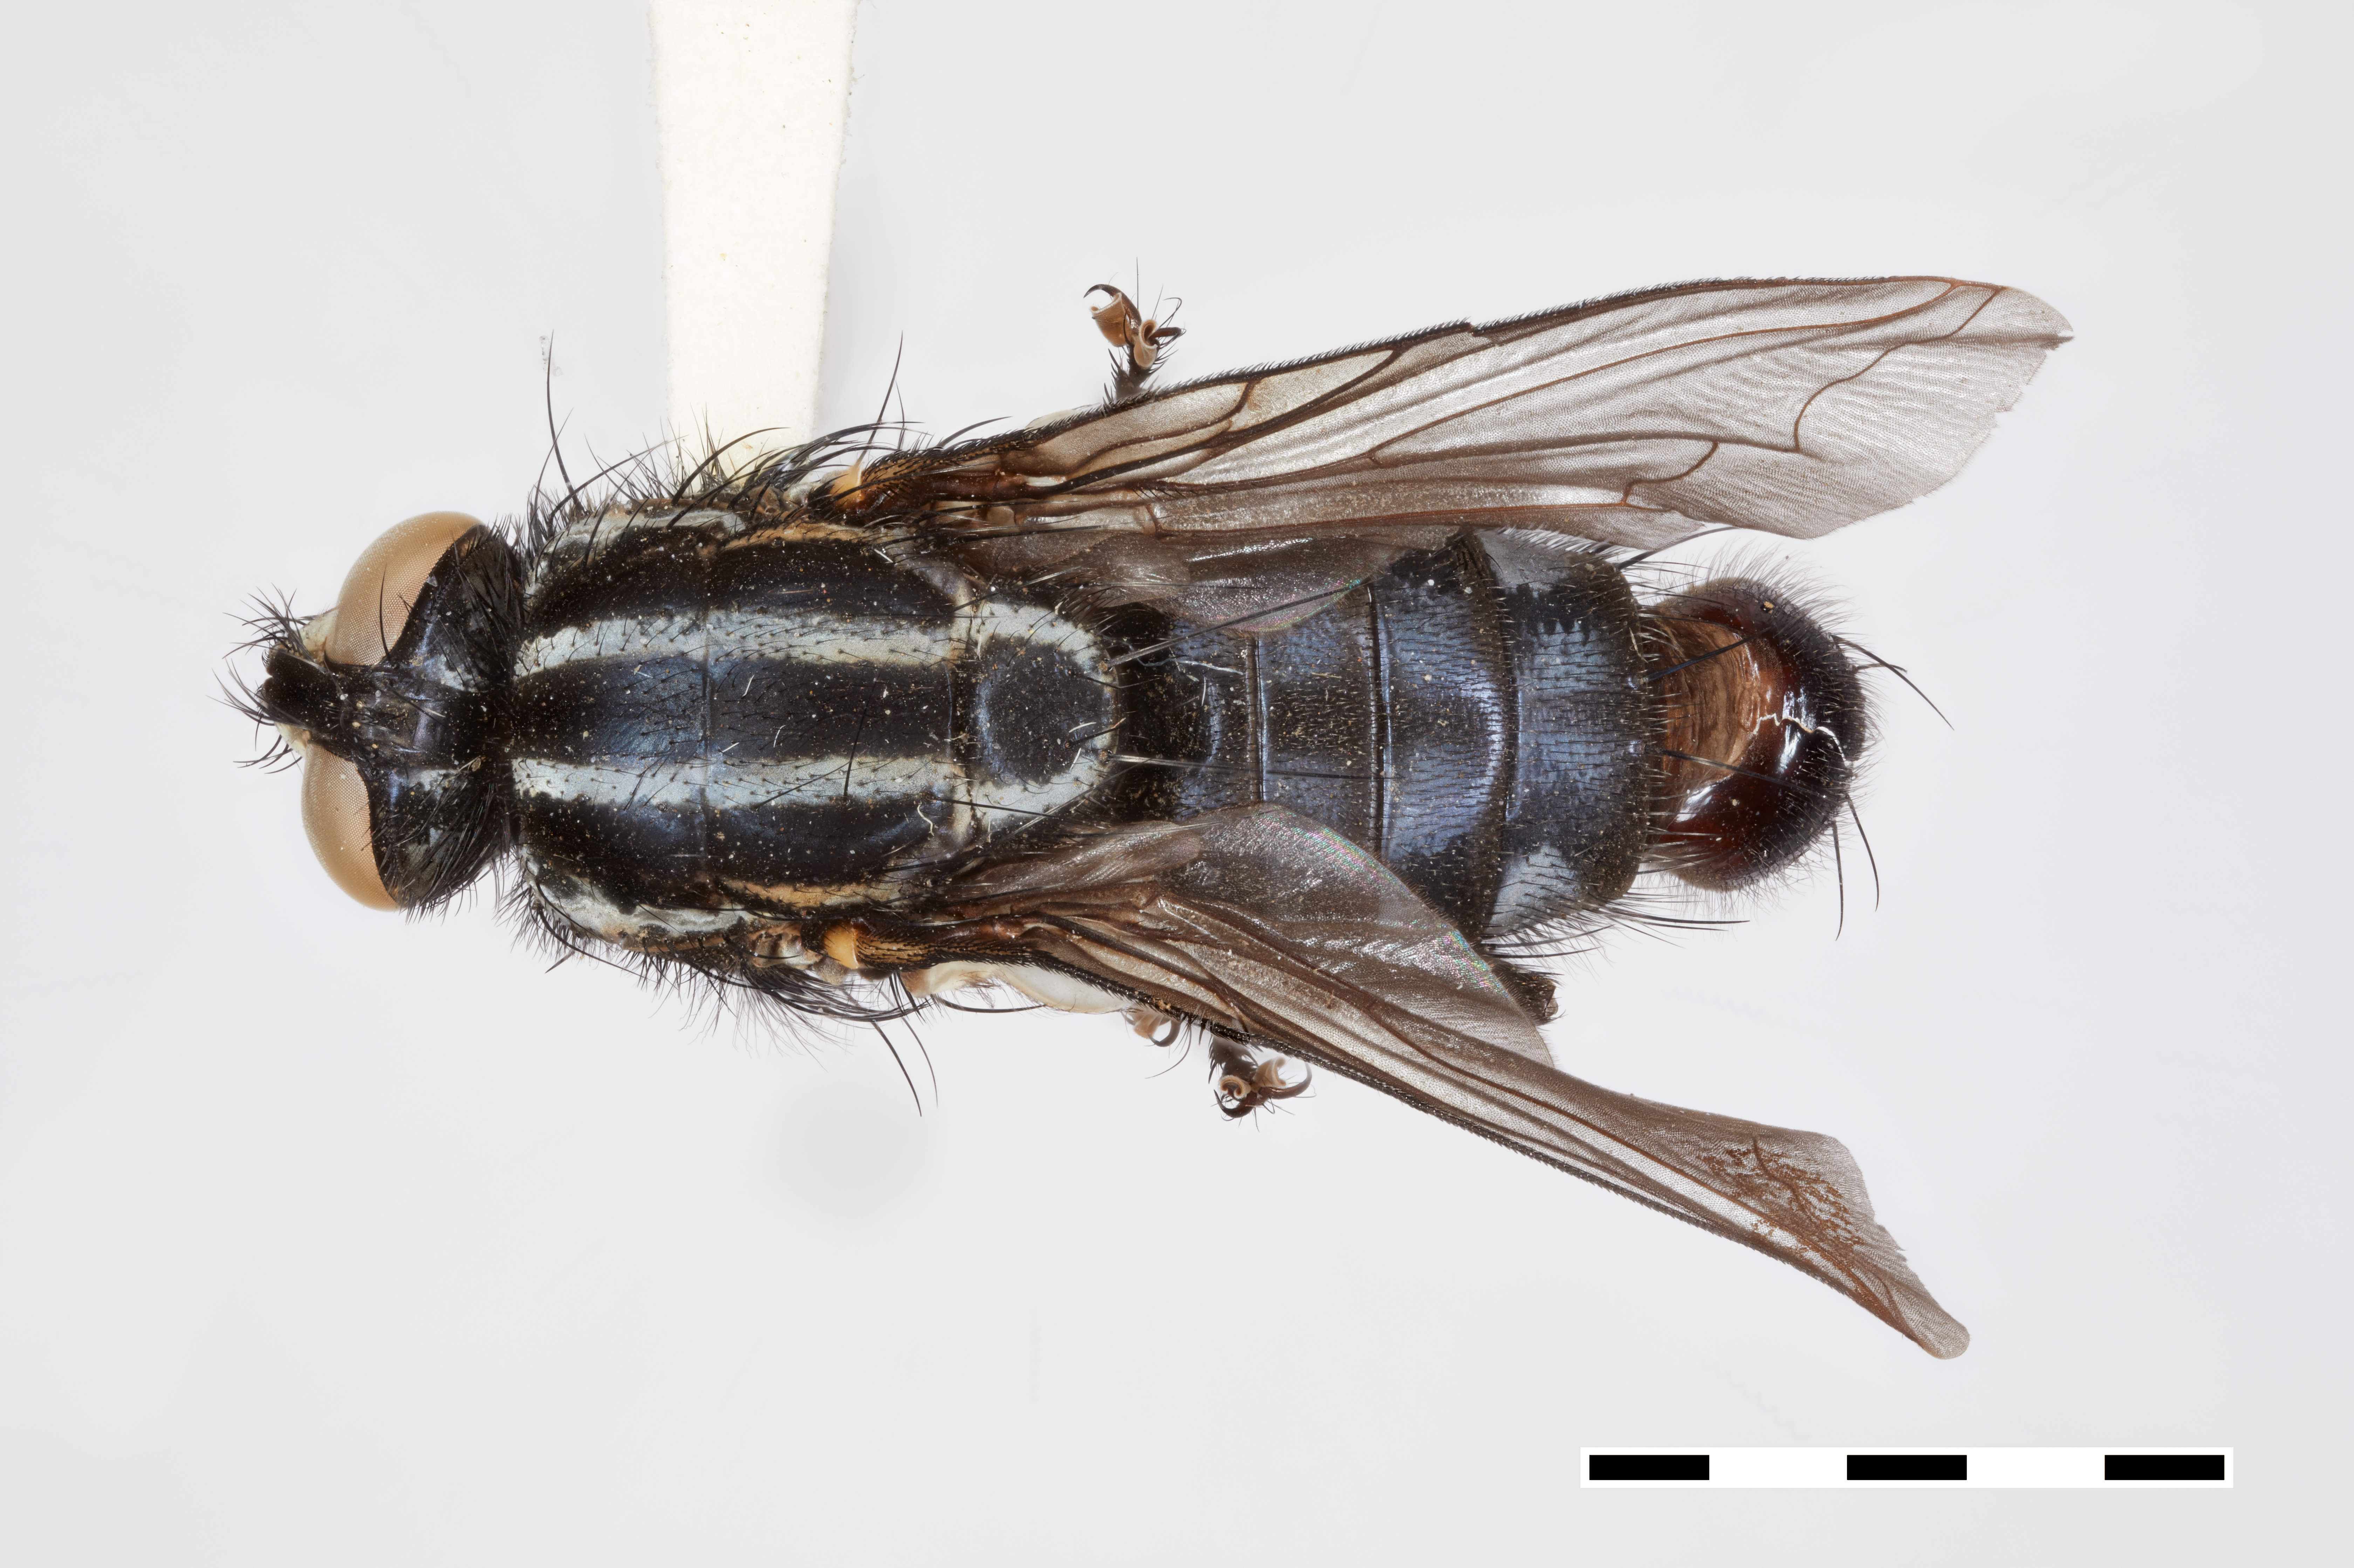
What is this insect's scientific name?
Chapiniola impressa
